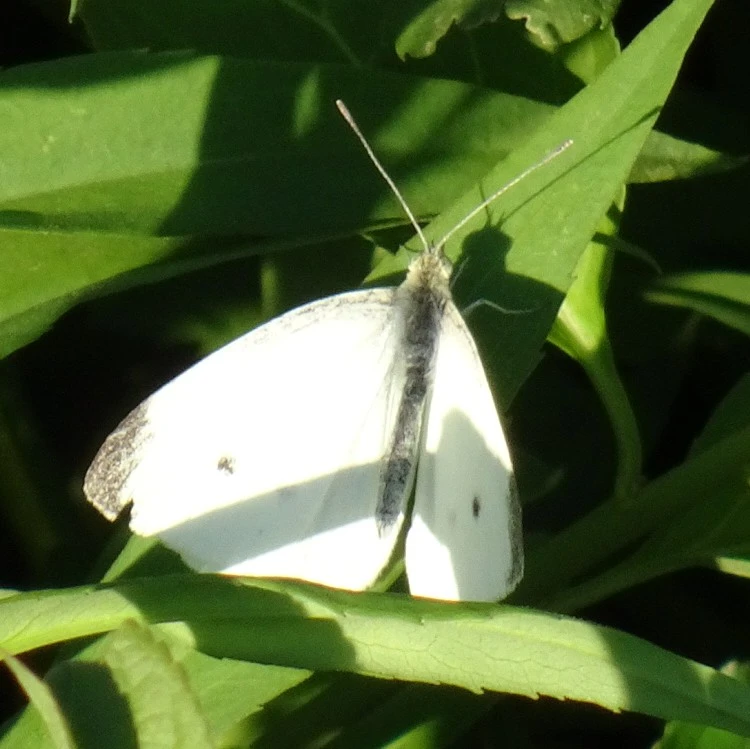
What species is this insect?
Pieris rapae
